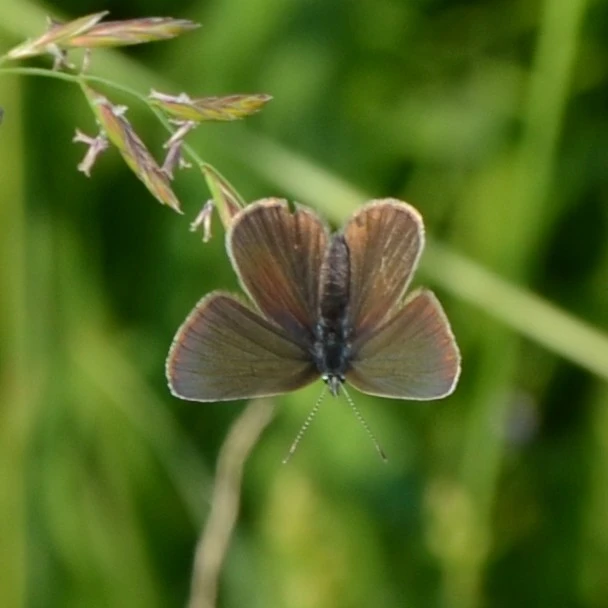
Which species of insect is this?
Cupido minimus
